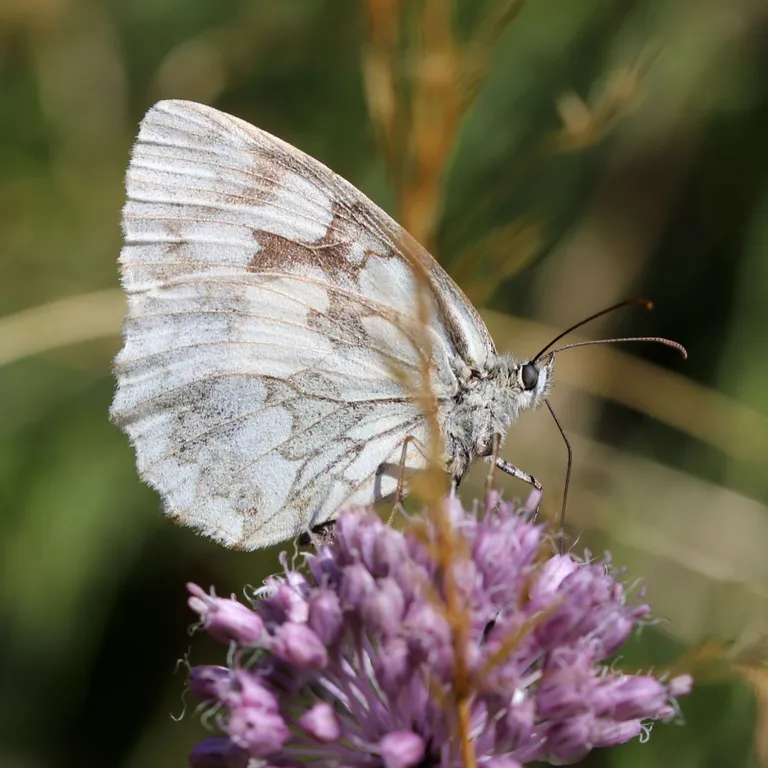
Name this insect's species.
Melanargia galathea
